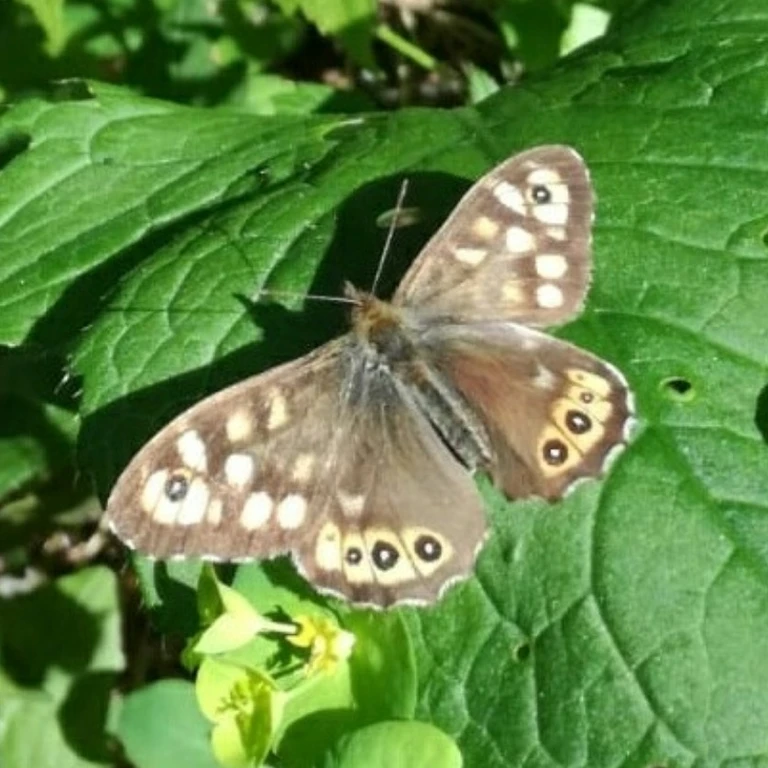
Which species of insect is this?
Pararge aegeria
